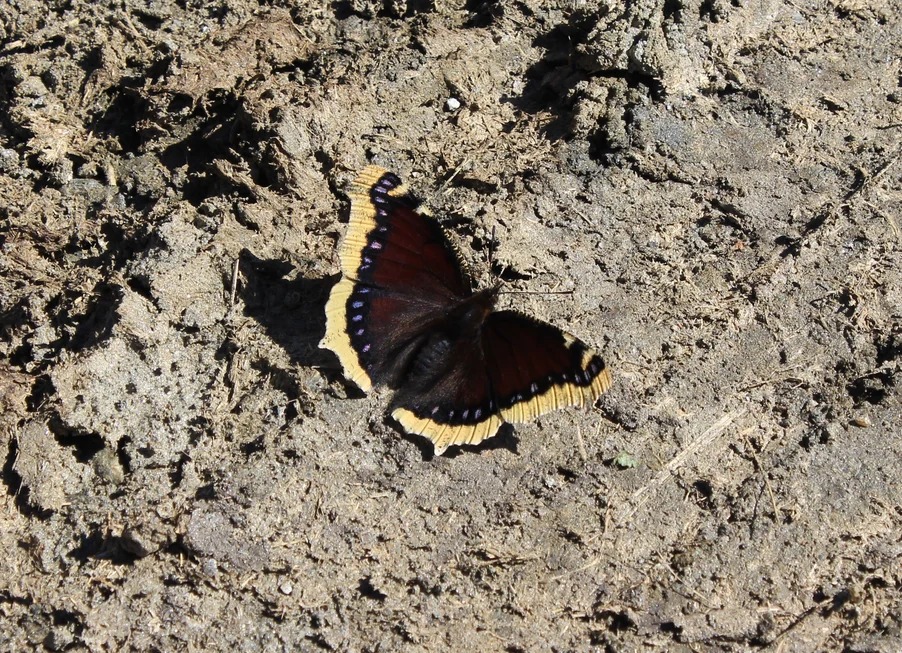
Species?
Nymphalis antiopa
